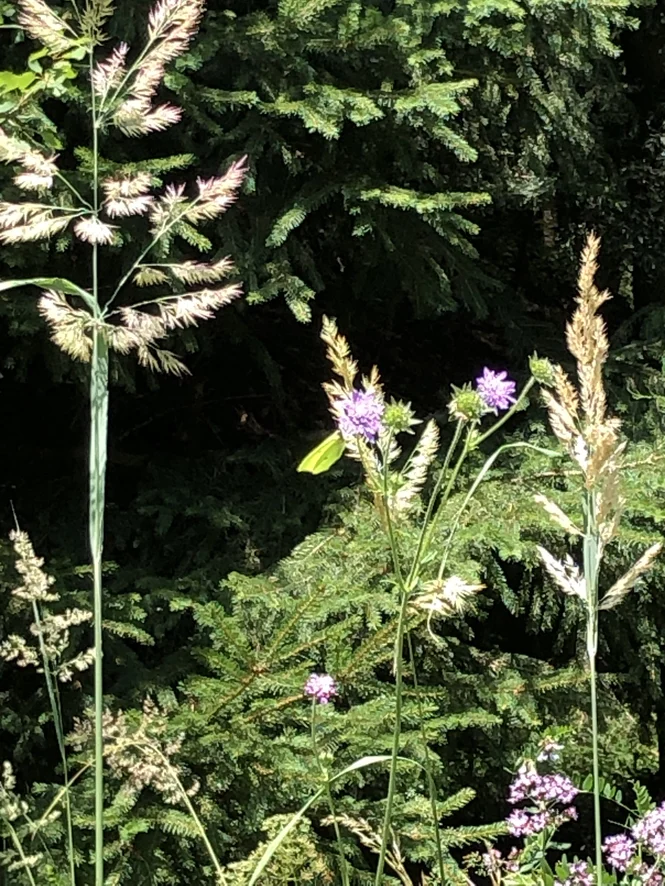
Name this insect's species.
Gonepteryx rhamni
